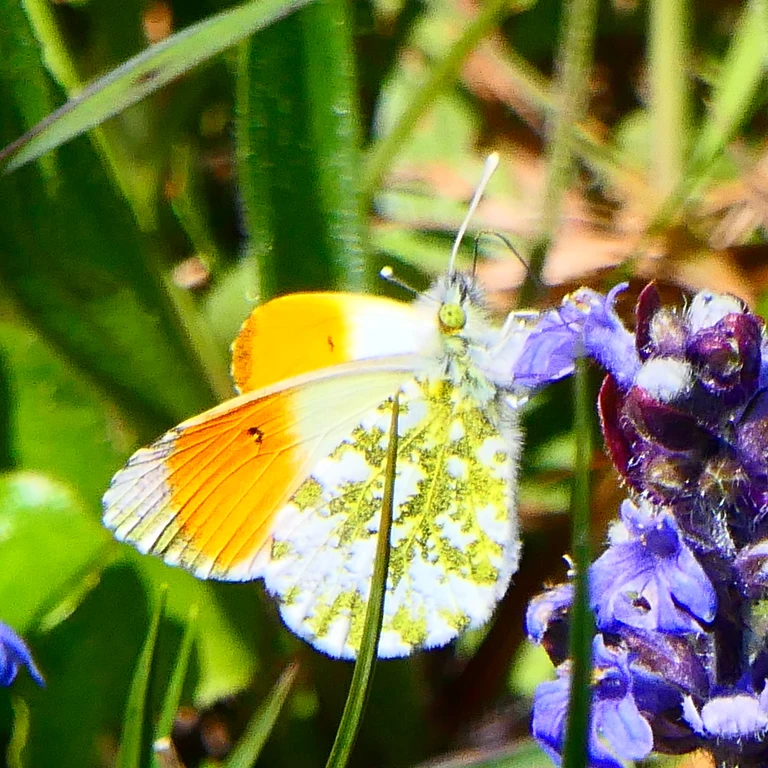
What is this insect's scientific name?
Anthocharis cardamines
